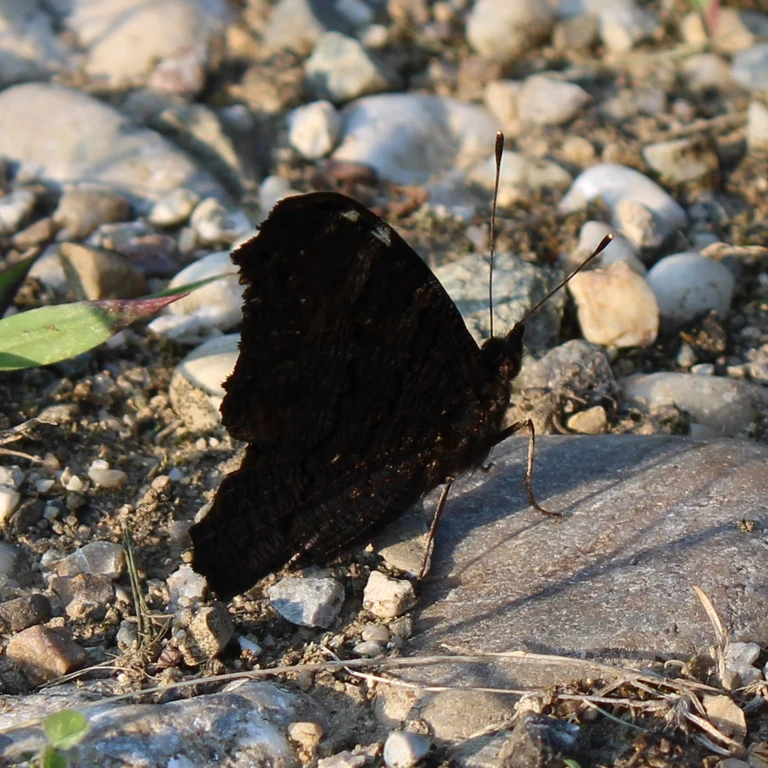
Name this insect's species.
Aglais io
